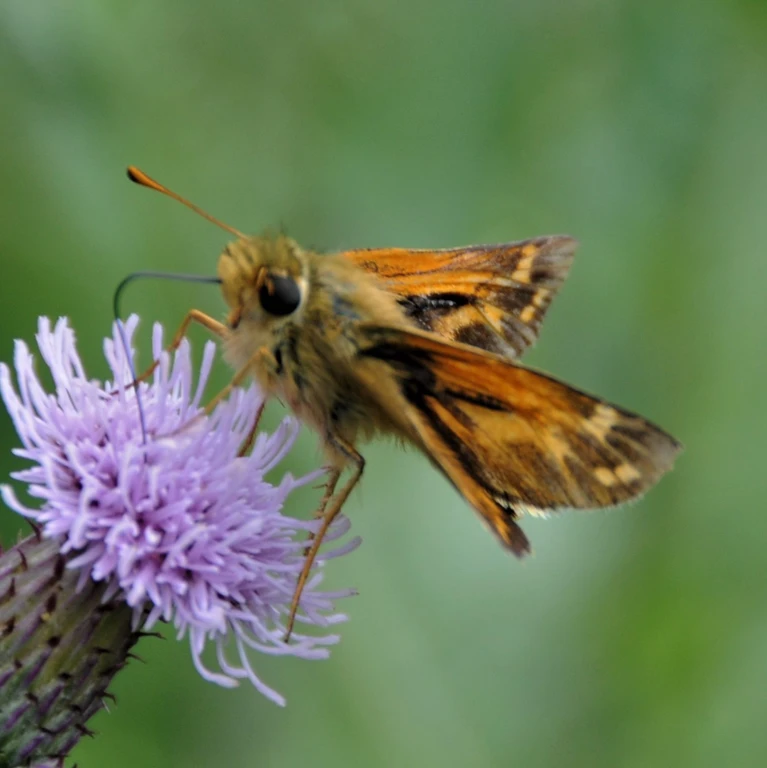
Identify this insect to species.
Ochlodes sylvanus (also Ochlodes venata)
